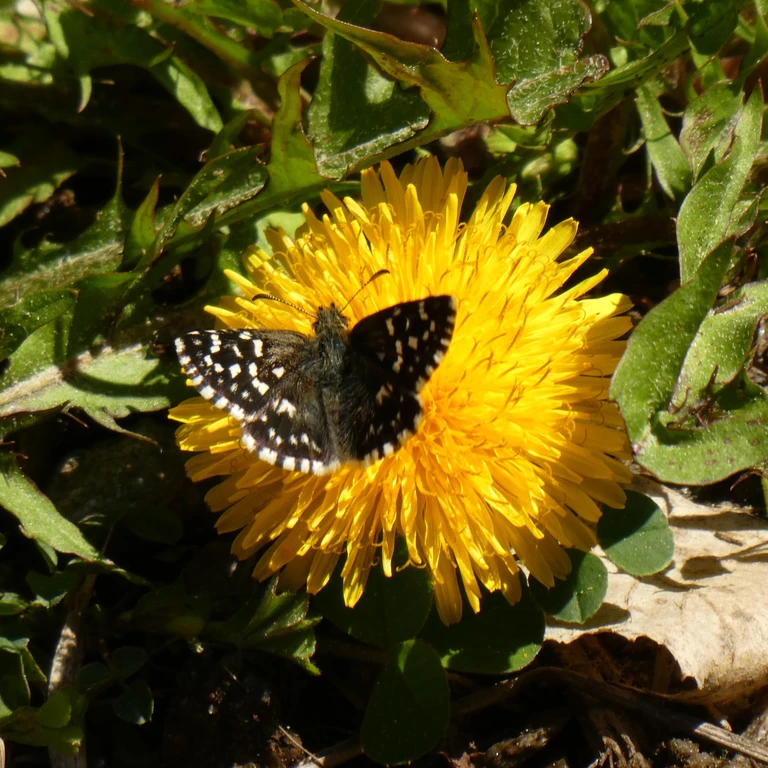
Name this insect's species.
Pyrgus malvae
